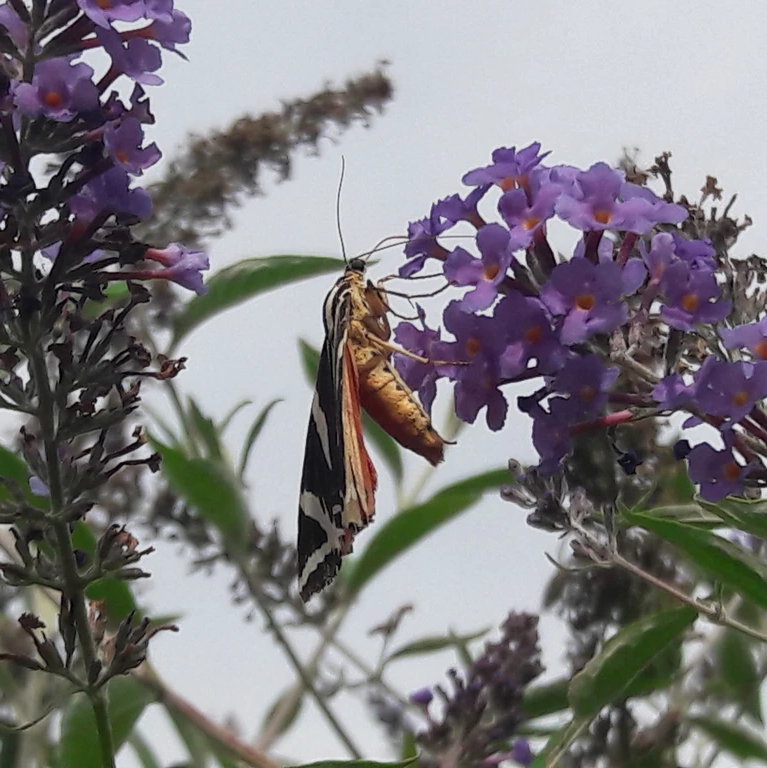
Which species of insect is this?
Euplagia quadripunctaria
